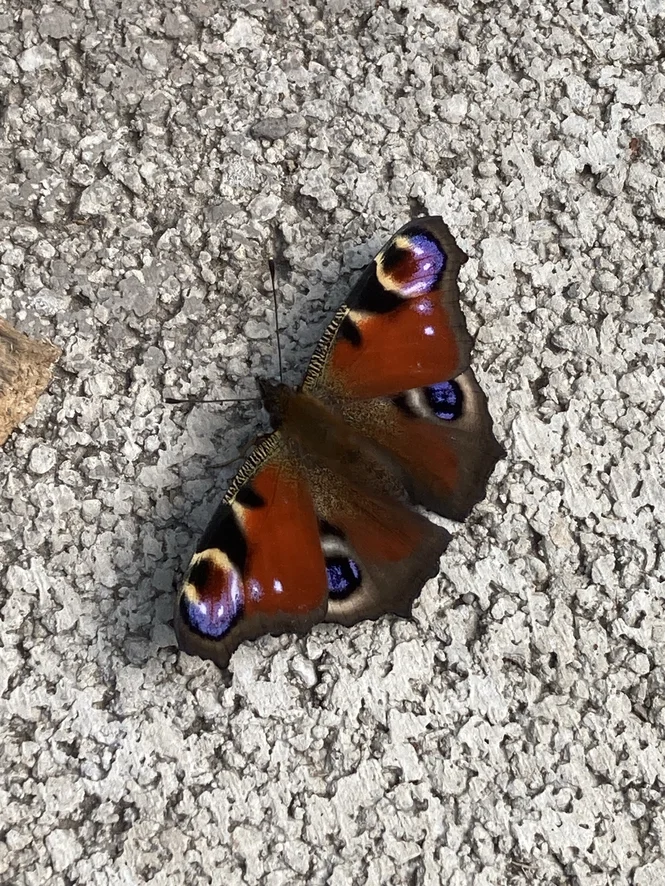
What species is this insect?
Aglais io
